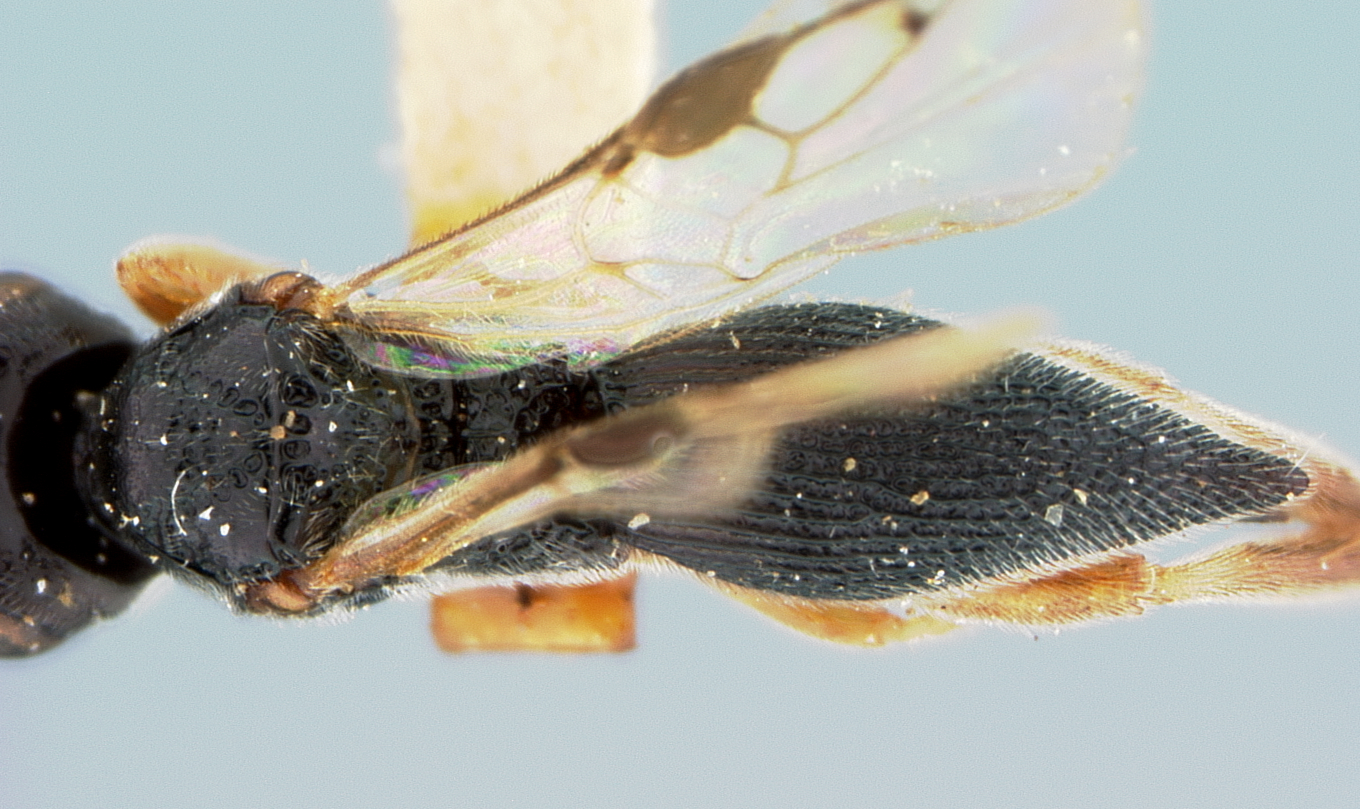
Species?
Canalicephalus mindanao
